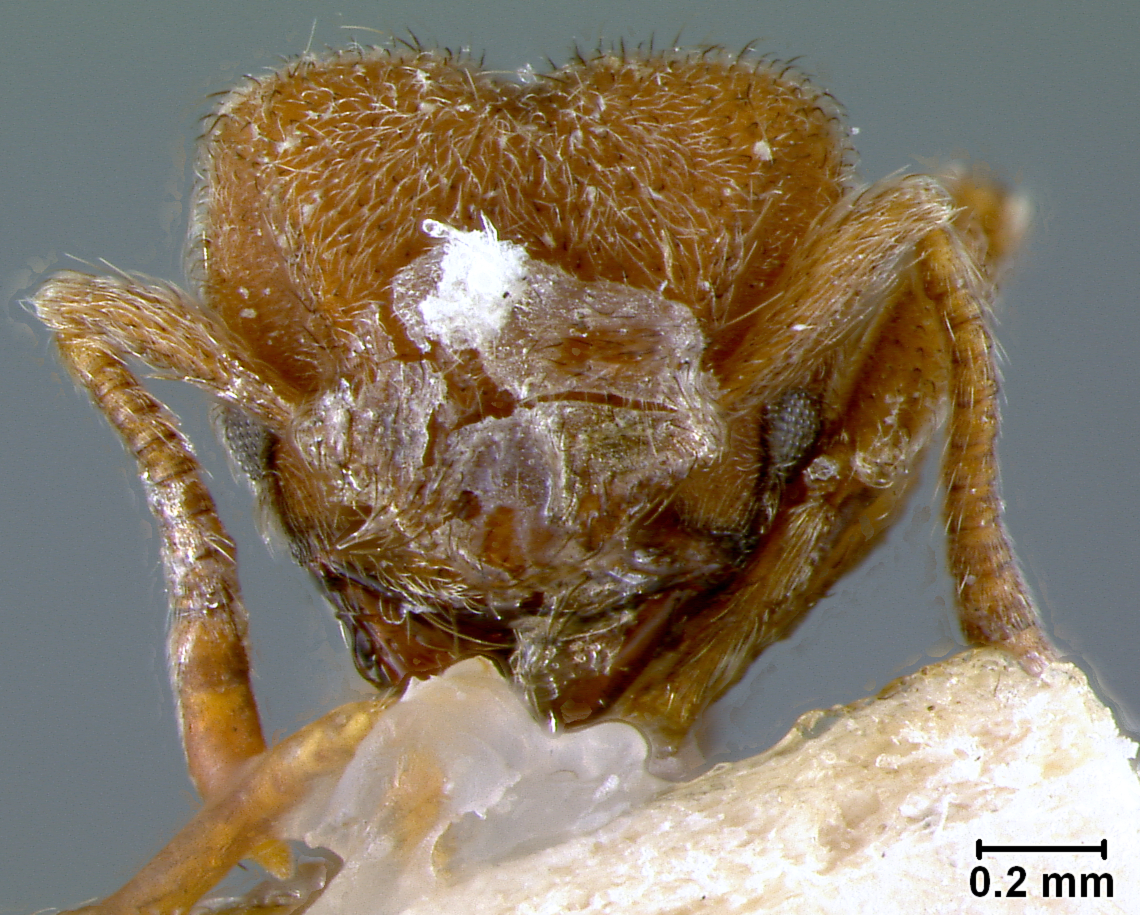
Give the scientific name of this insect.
Sericomyrmex diego
